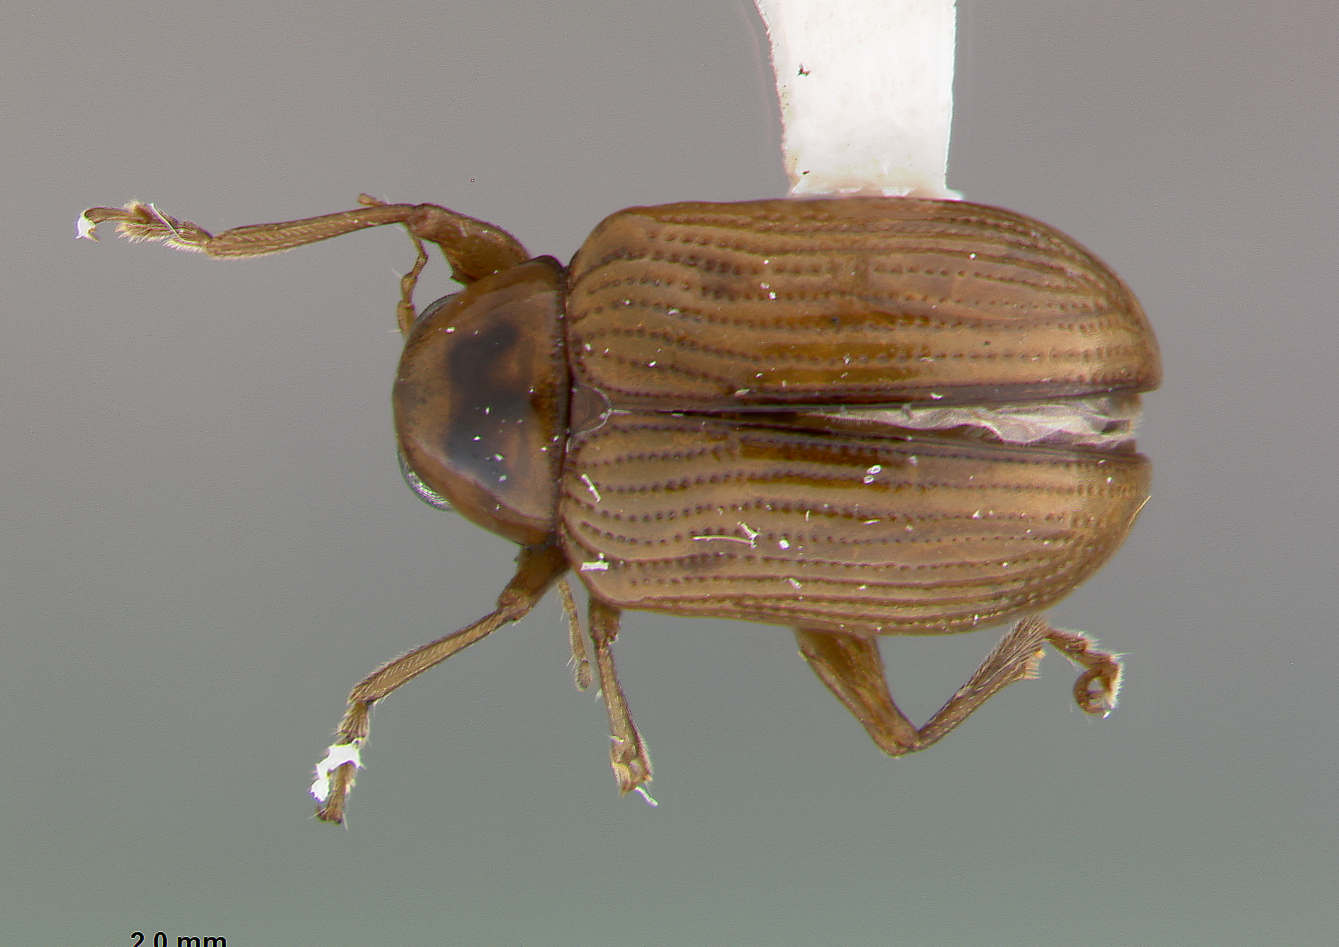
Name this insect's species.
Metachroma ignotum
